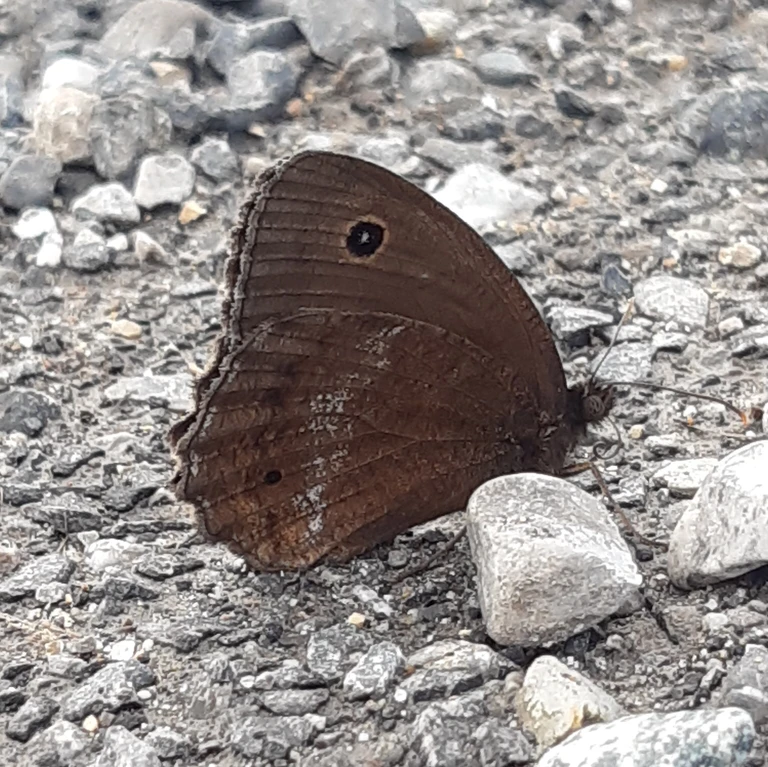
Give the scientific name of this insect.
Minois dryas
